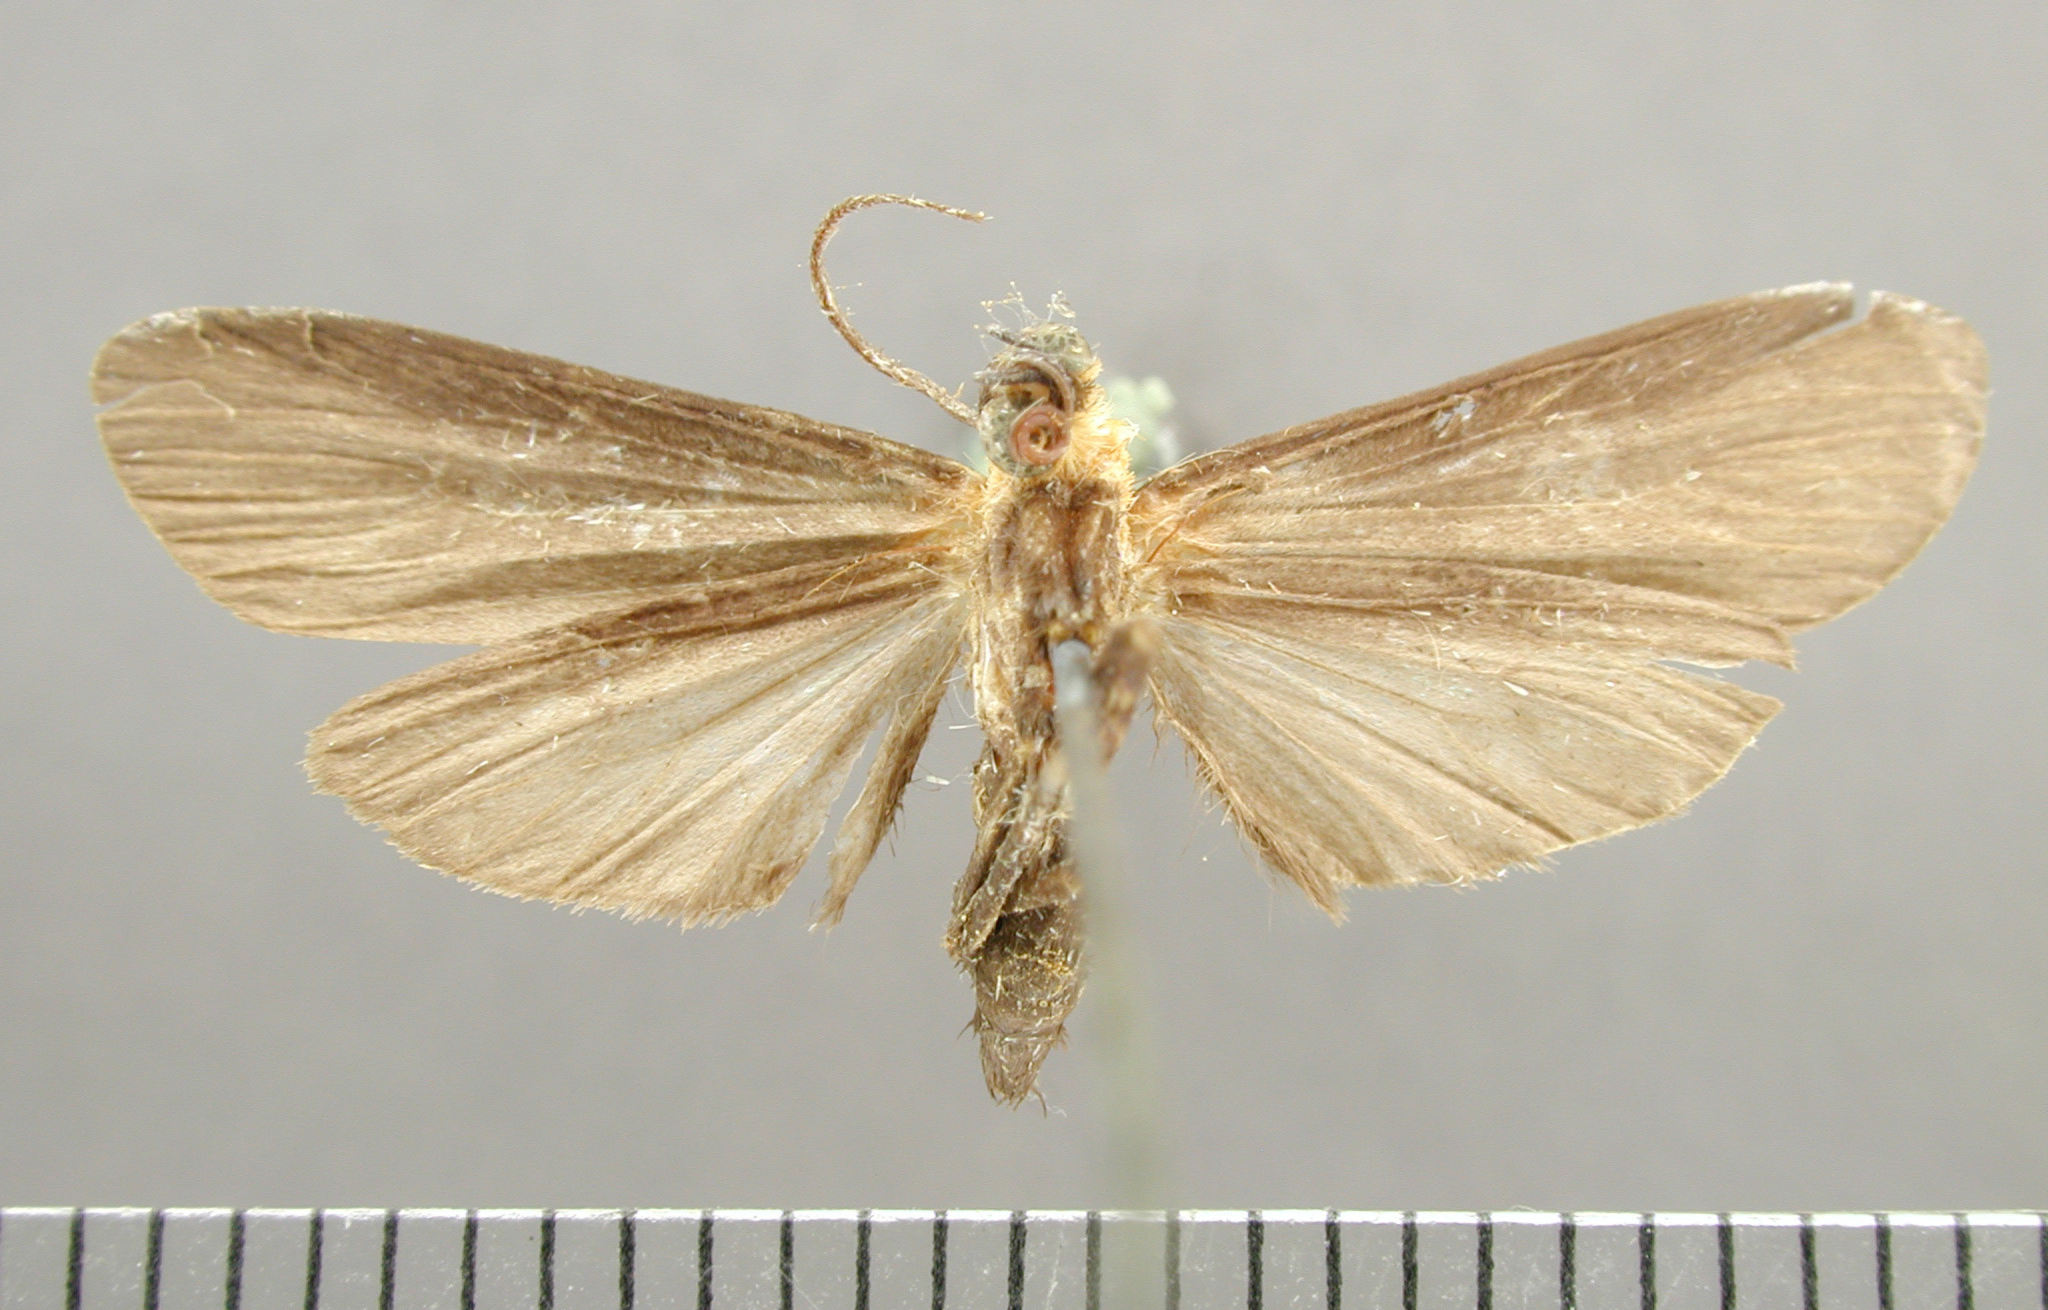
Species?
Ardonea judaphila
